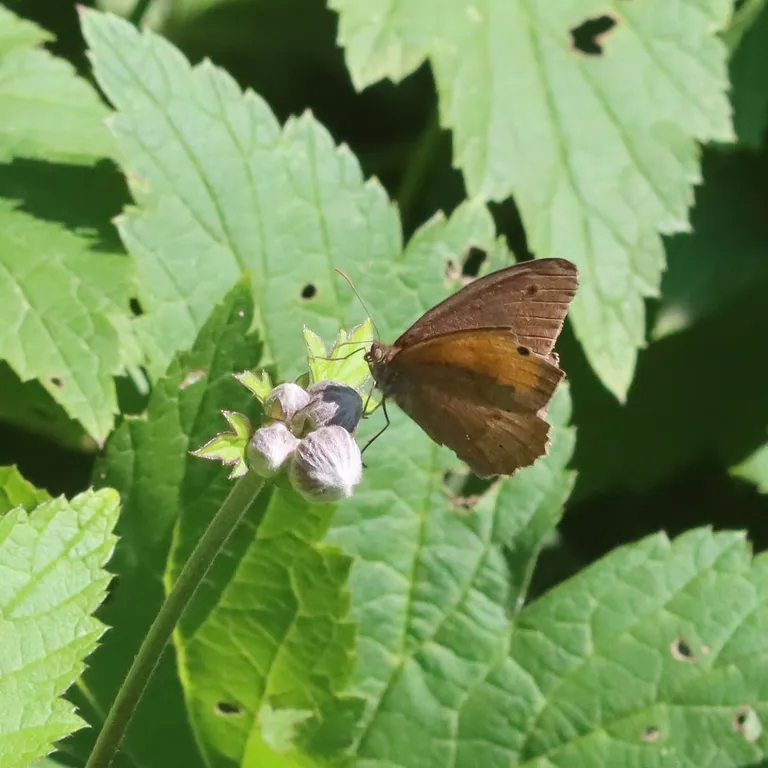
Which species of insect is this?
Maniola jurtina
